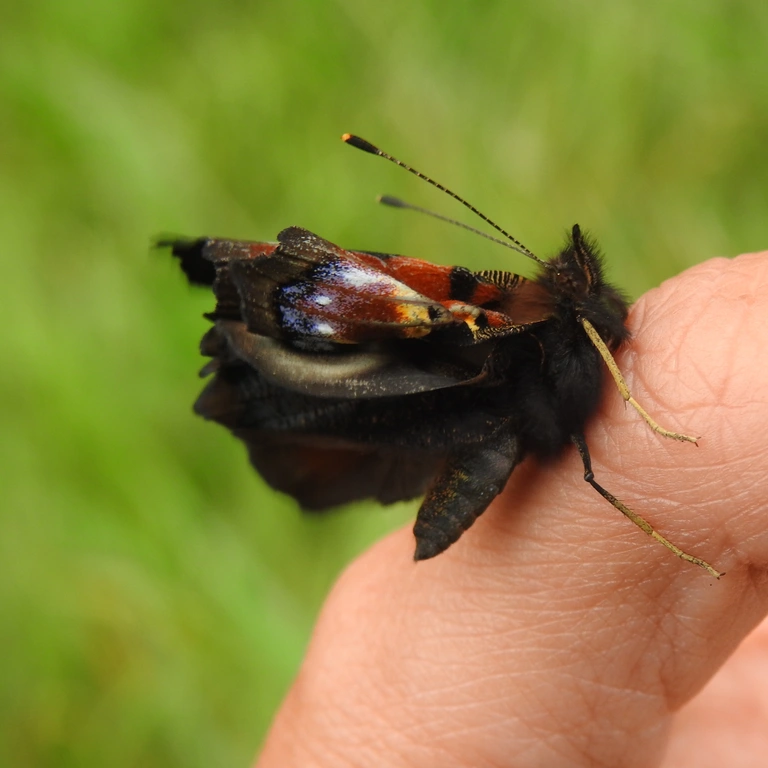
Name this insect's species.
Aglais io
